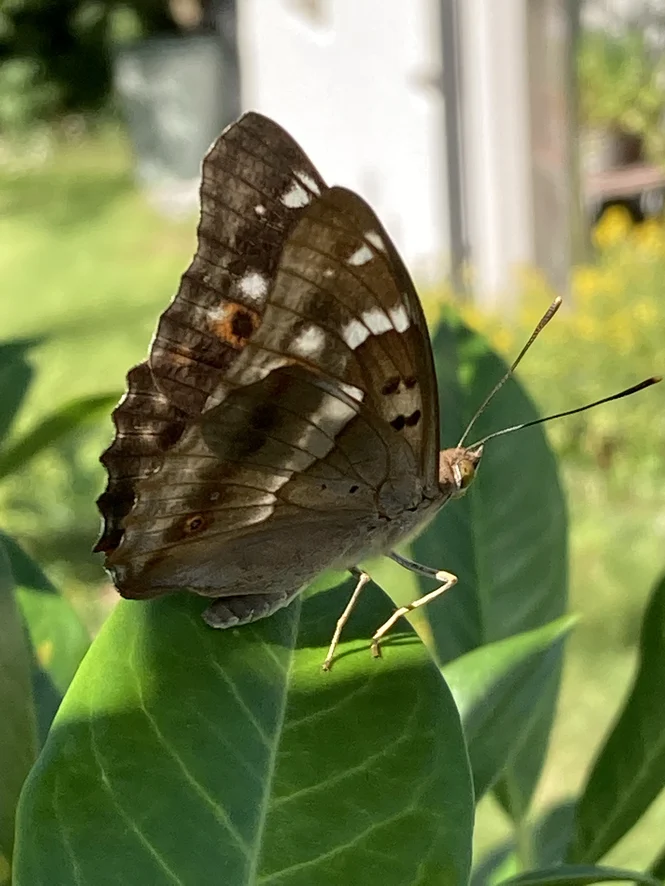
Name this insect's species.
Apatura ilia
